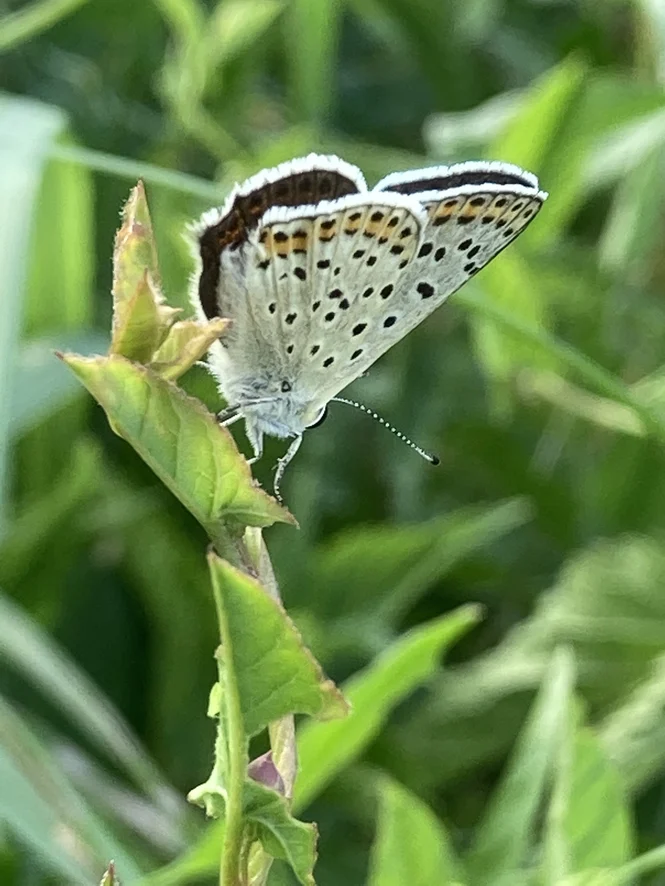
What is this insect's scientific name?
Lycaena tityrus (also Loweia tityrus)
